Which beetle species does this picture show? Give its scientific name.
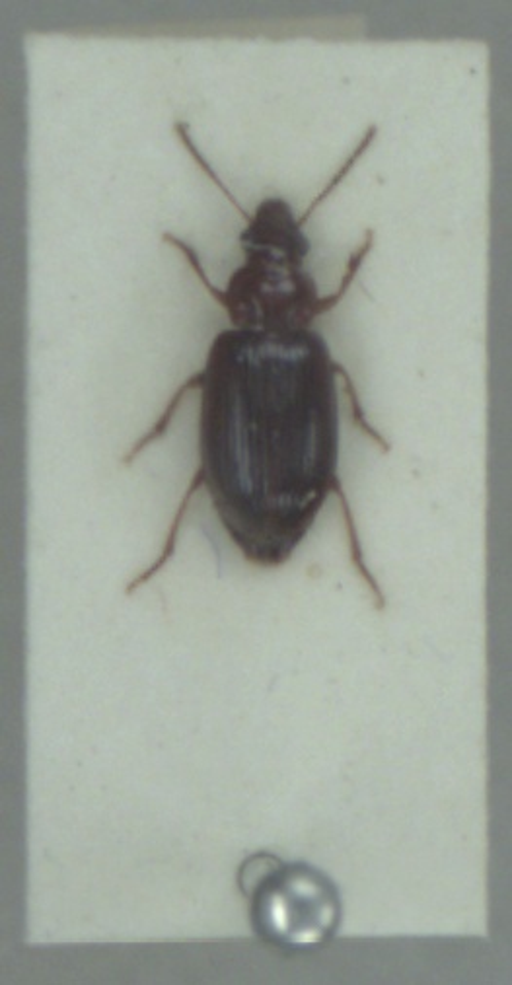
Bradycellus harpalinus
